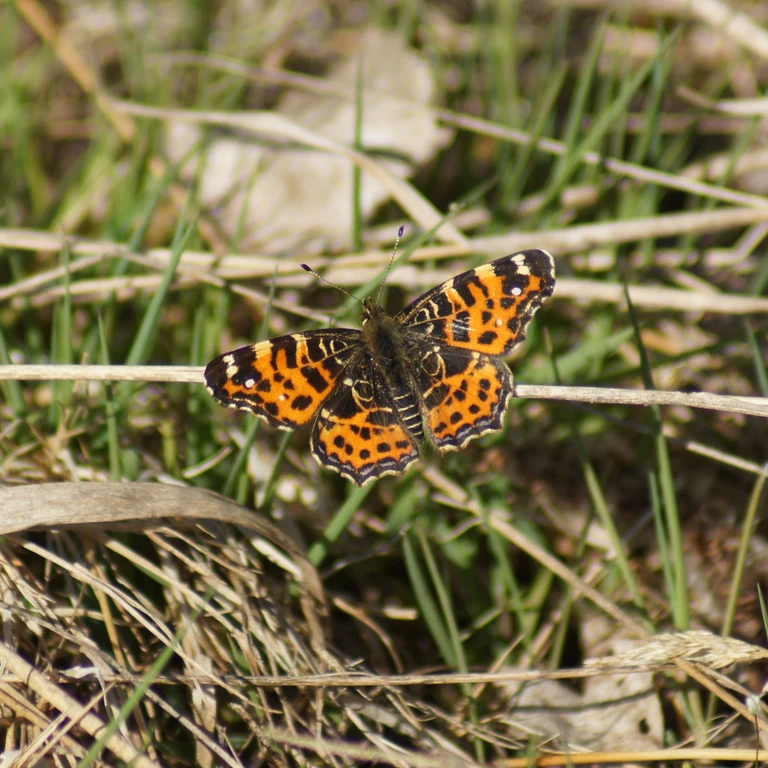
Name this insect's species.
Araschnia levana
